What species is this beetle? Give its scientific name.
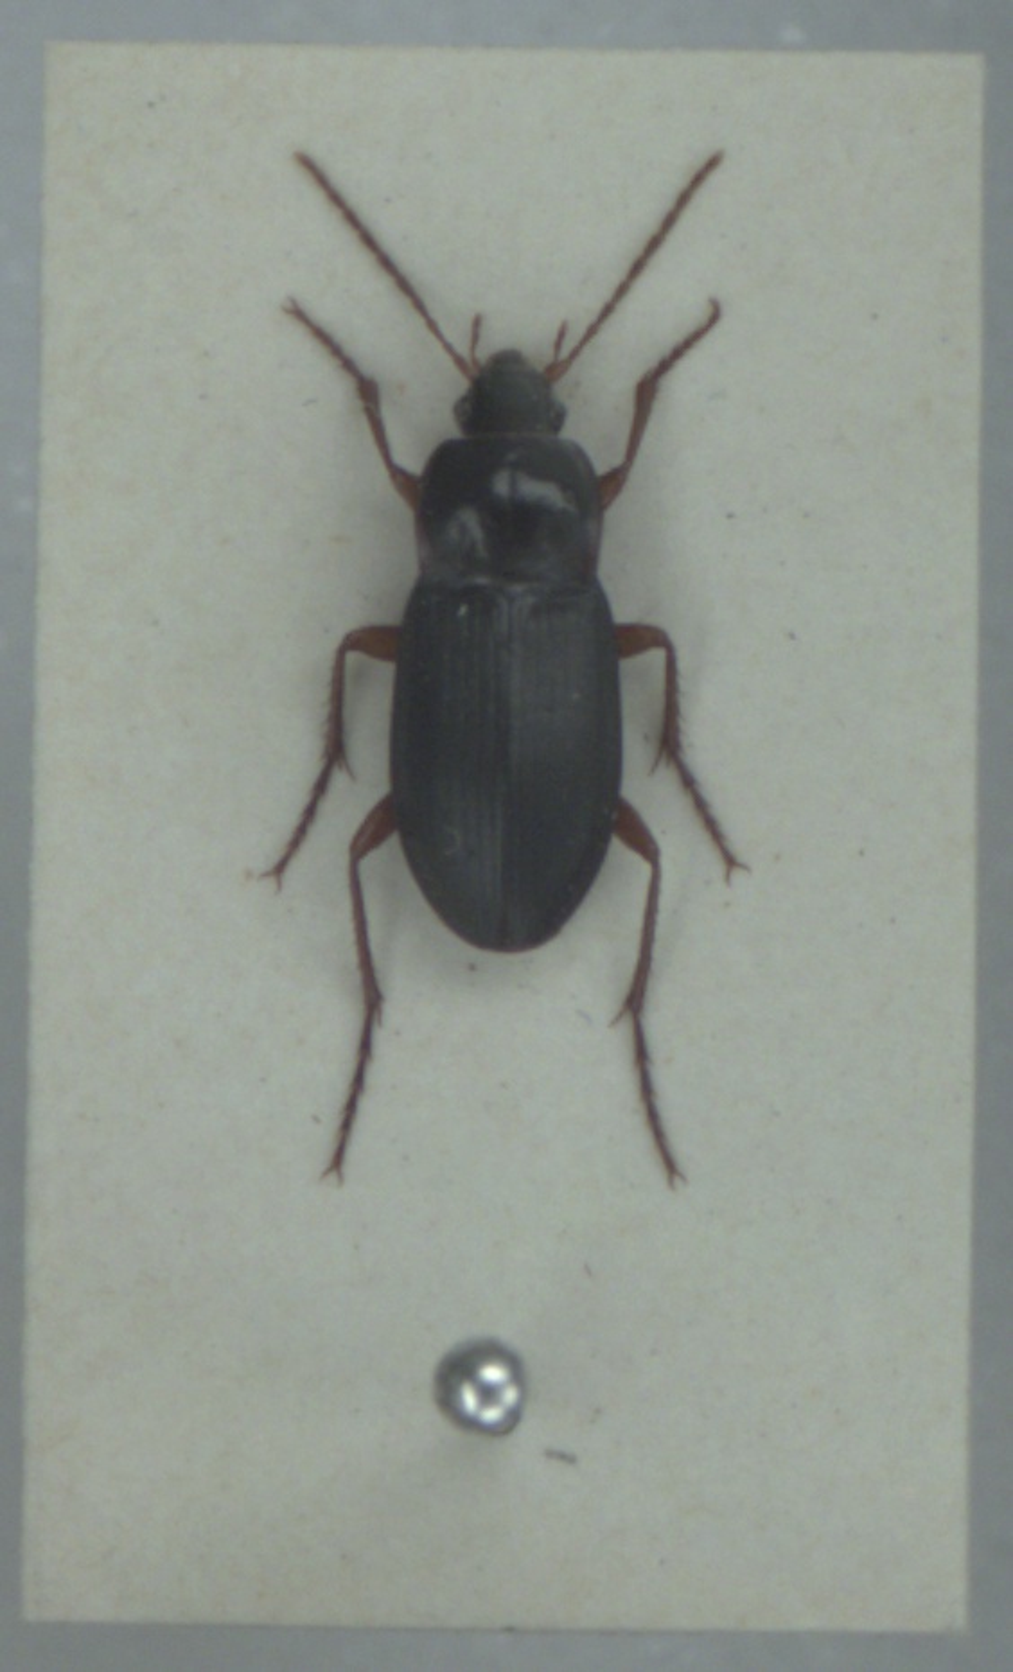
Calathus erratus
